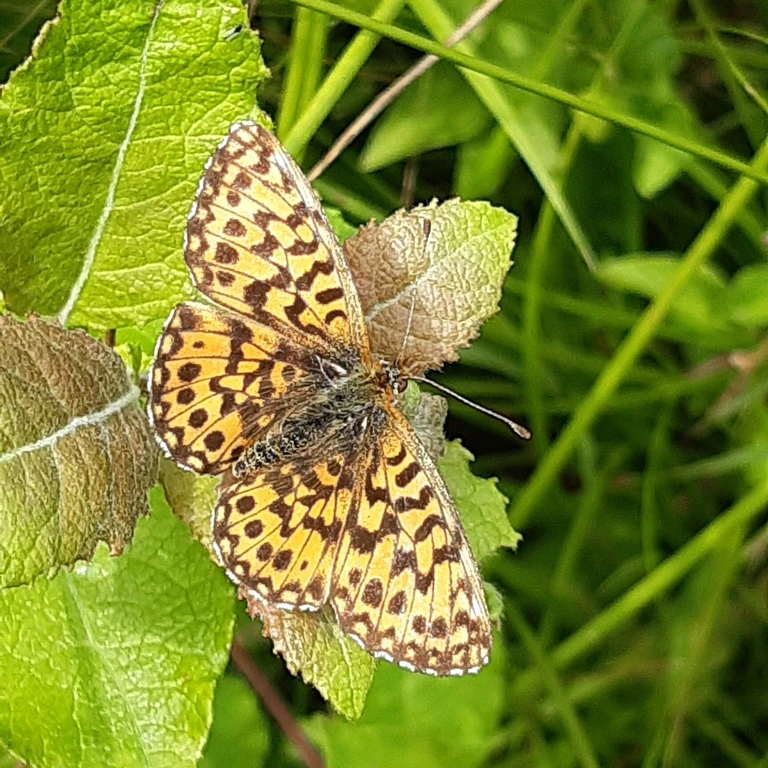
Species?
Boloria dia
